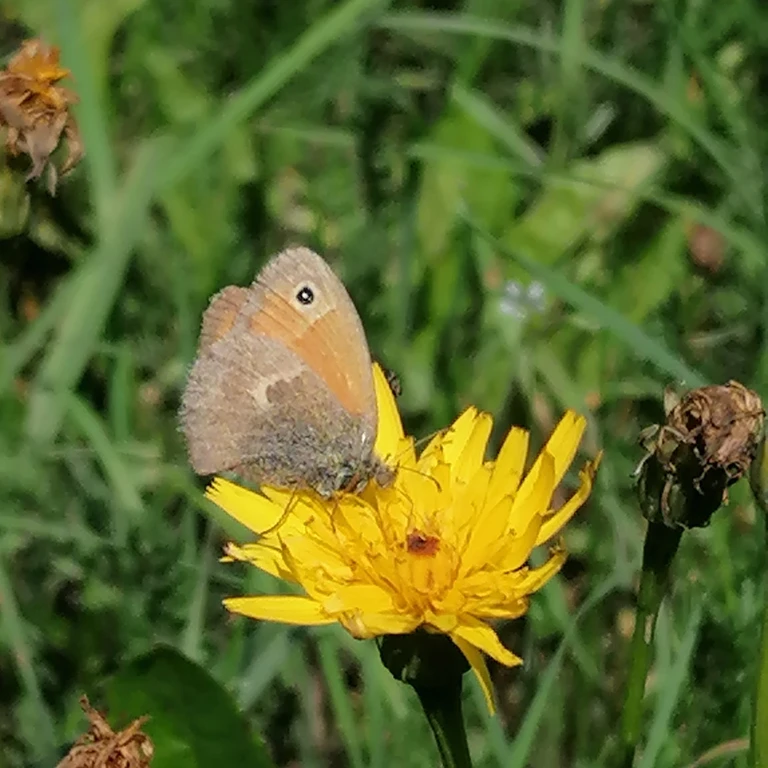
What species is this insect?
Coenonympha pamphilus
